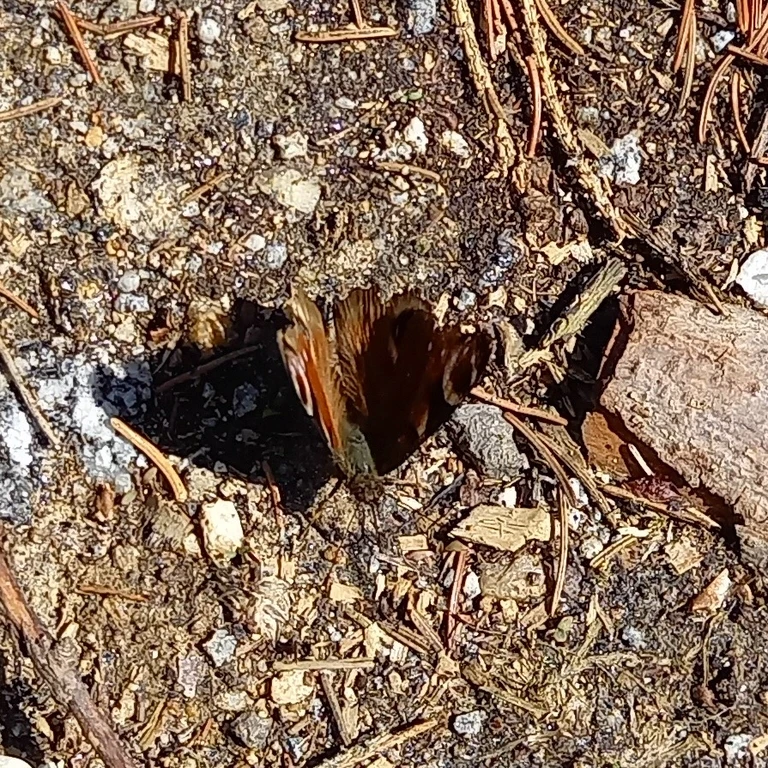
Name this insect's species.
Aglais io
